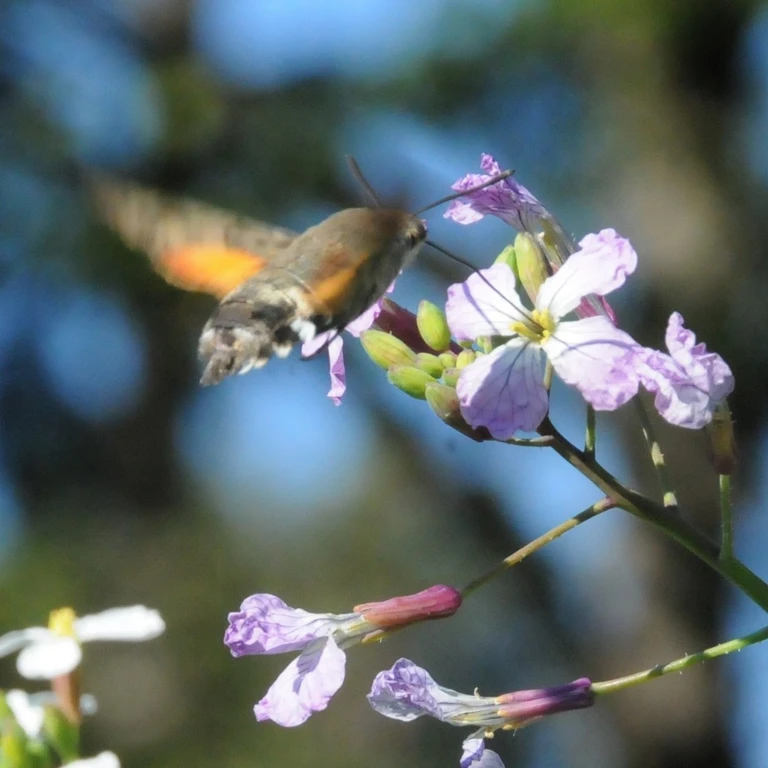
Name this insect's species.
Macroglossum stellatarum
